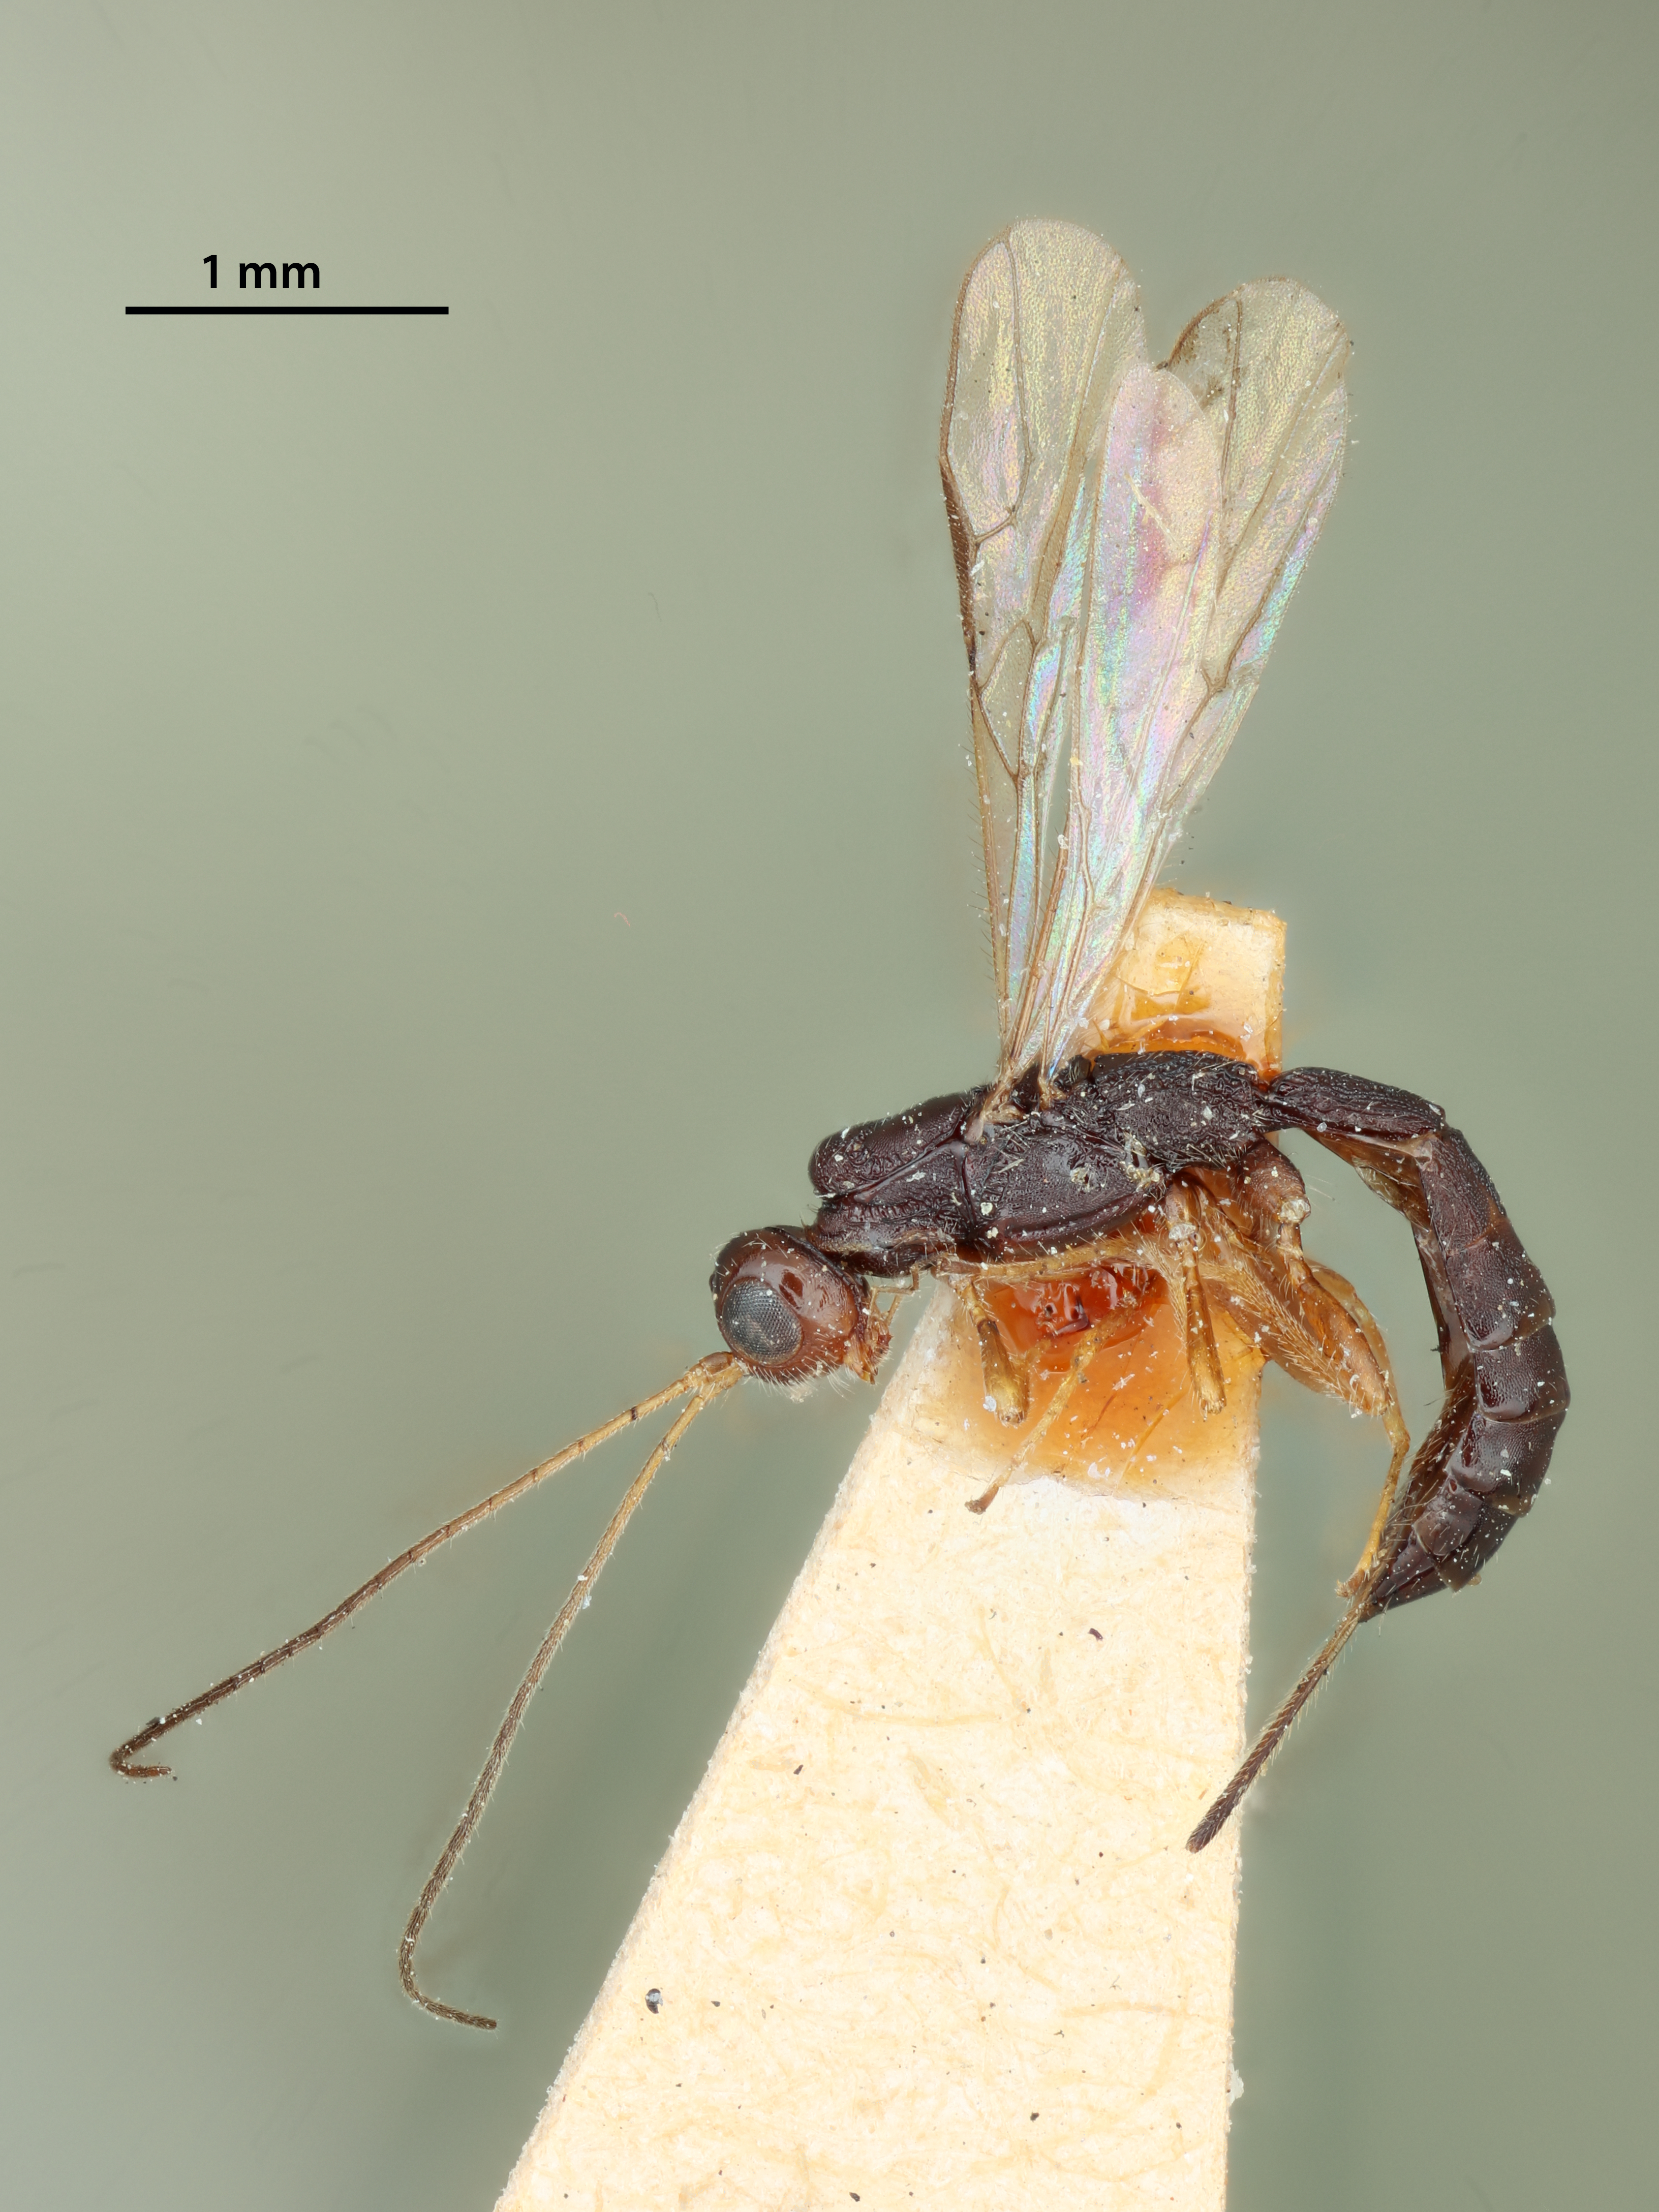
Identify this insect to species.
Chenophanes borealis
